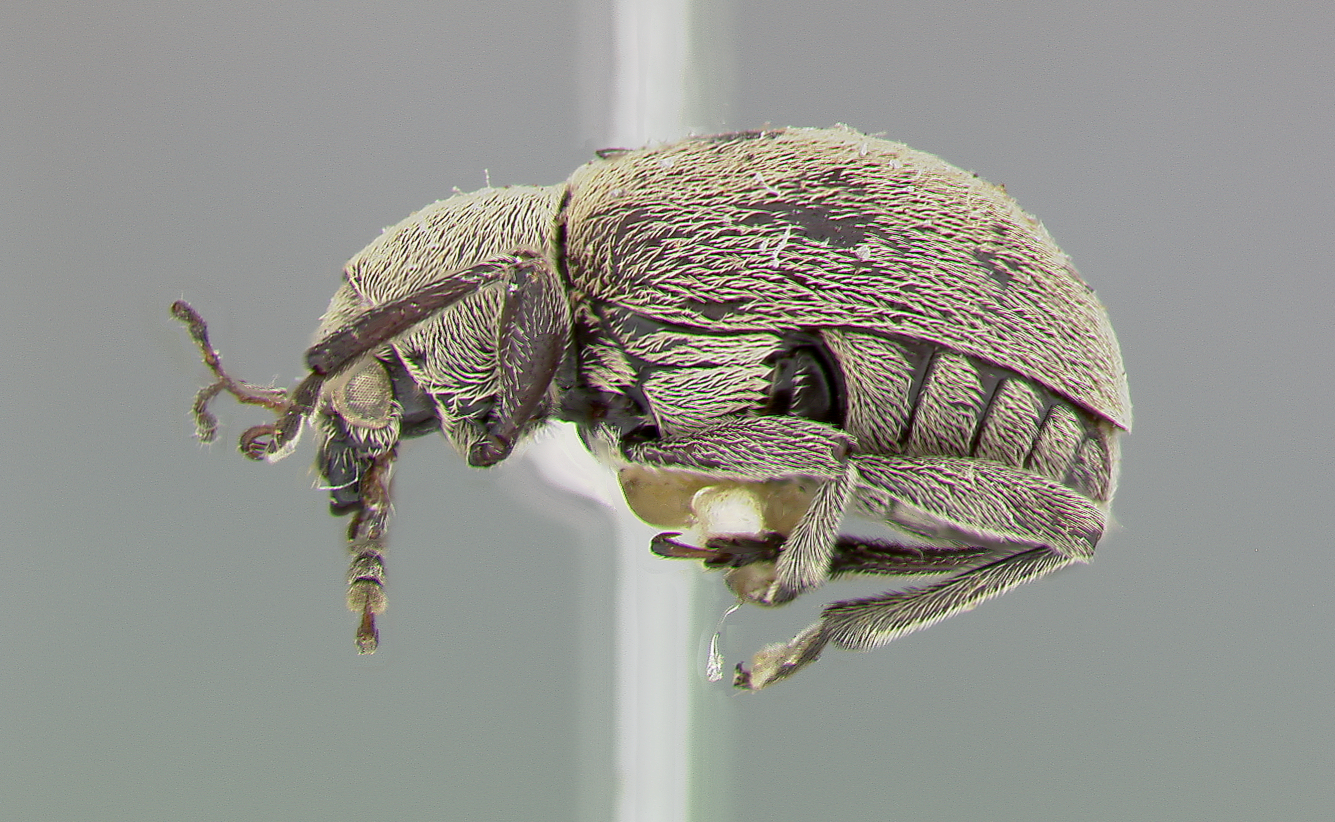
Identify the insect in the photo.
Fidia clematis
